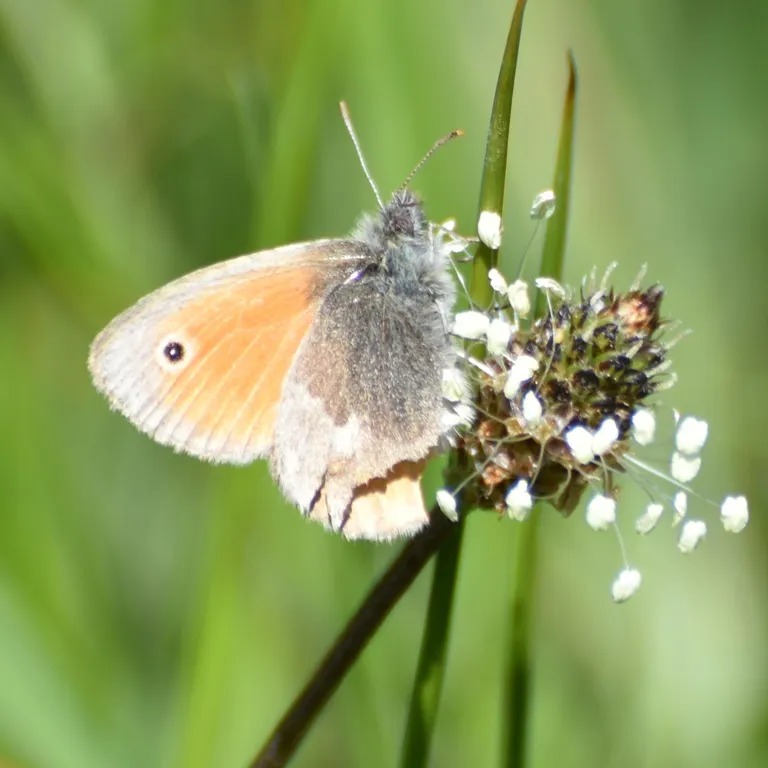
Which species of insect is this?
Coenonympha pamphilus
